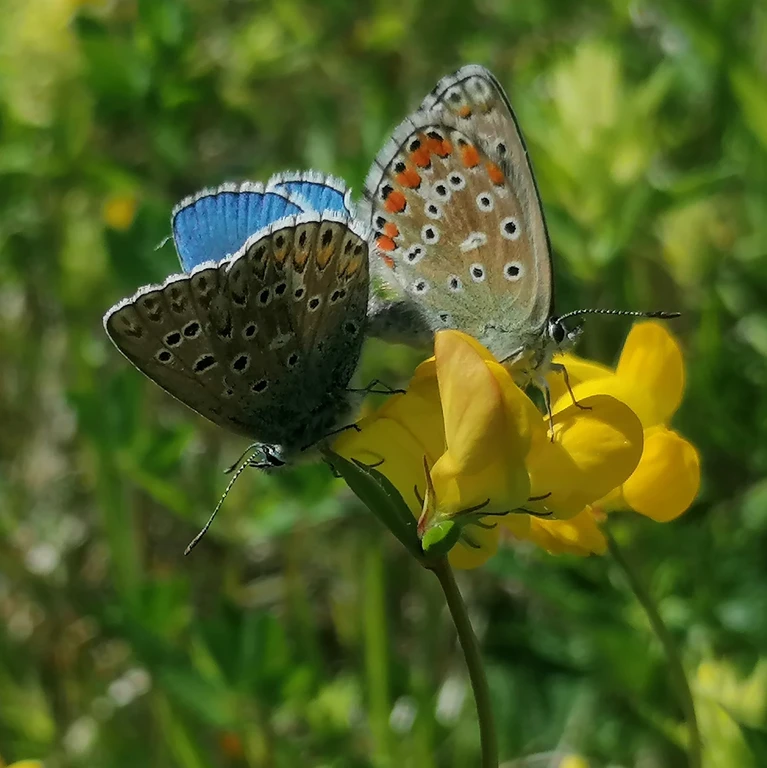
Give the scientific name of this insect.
Lysandra bellargus
